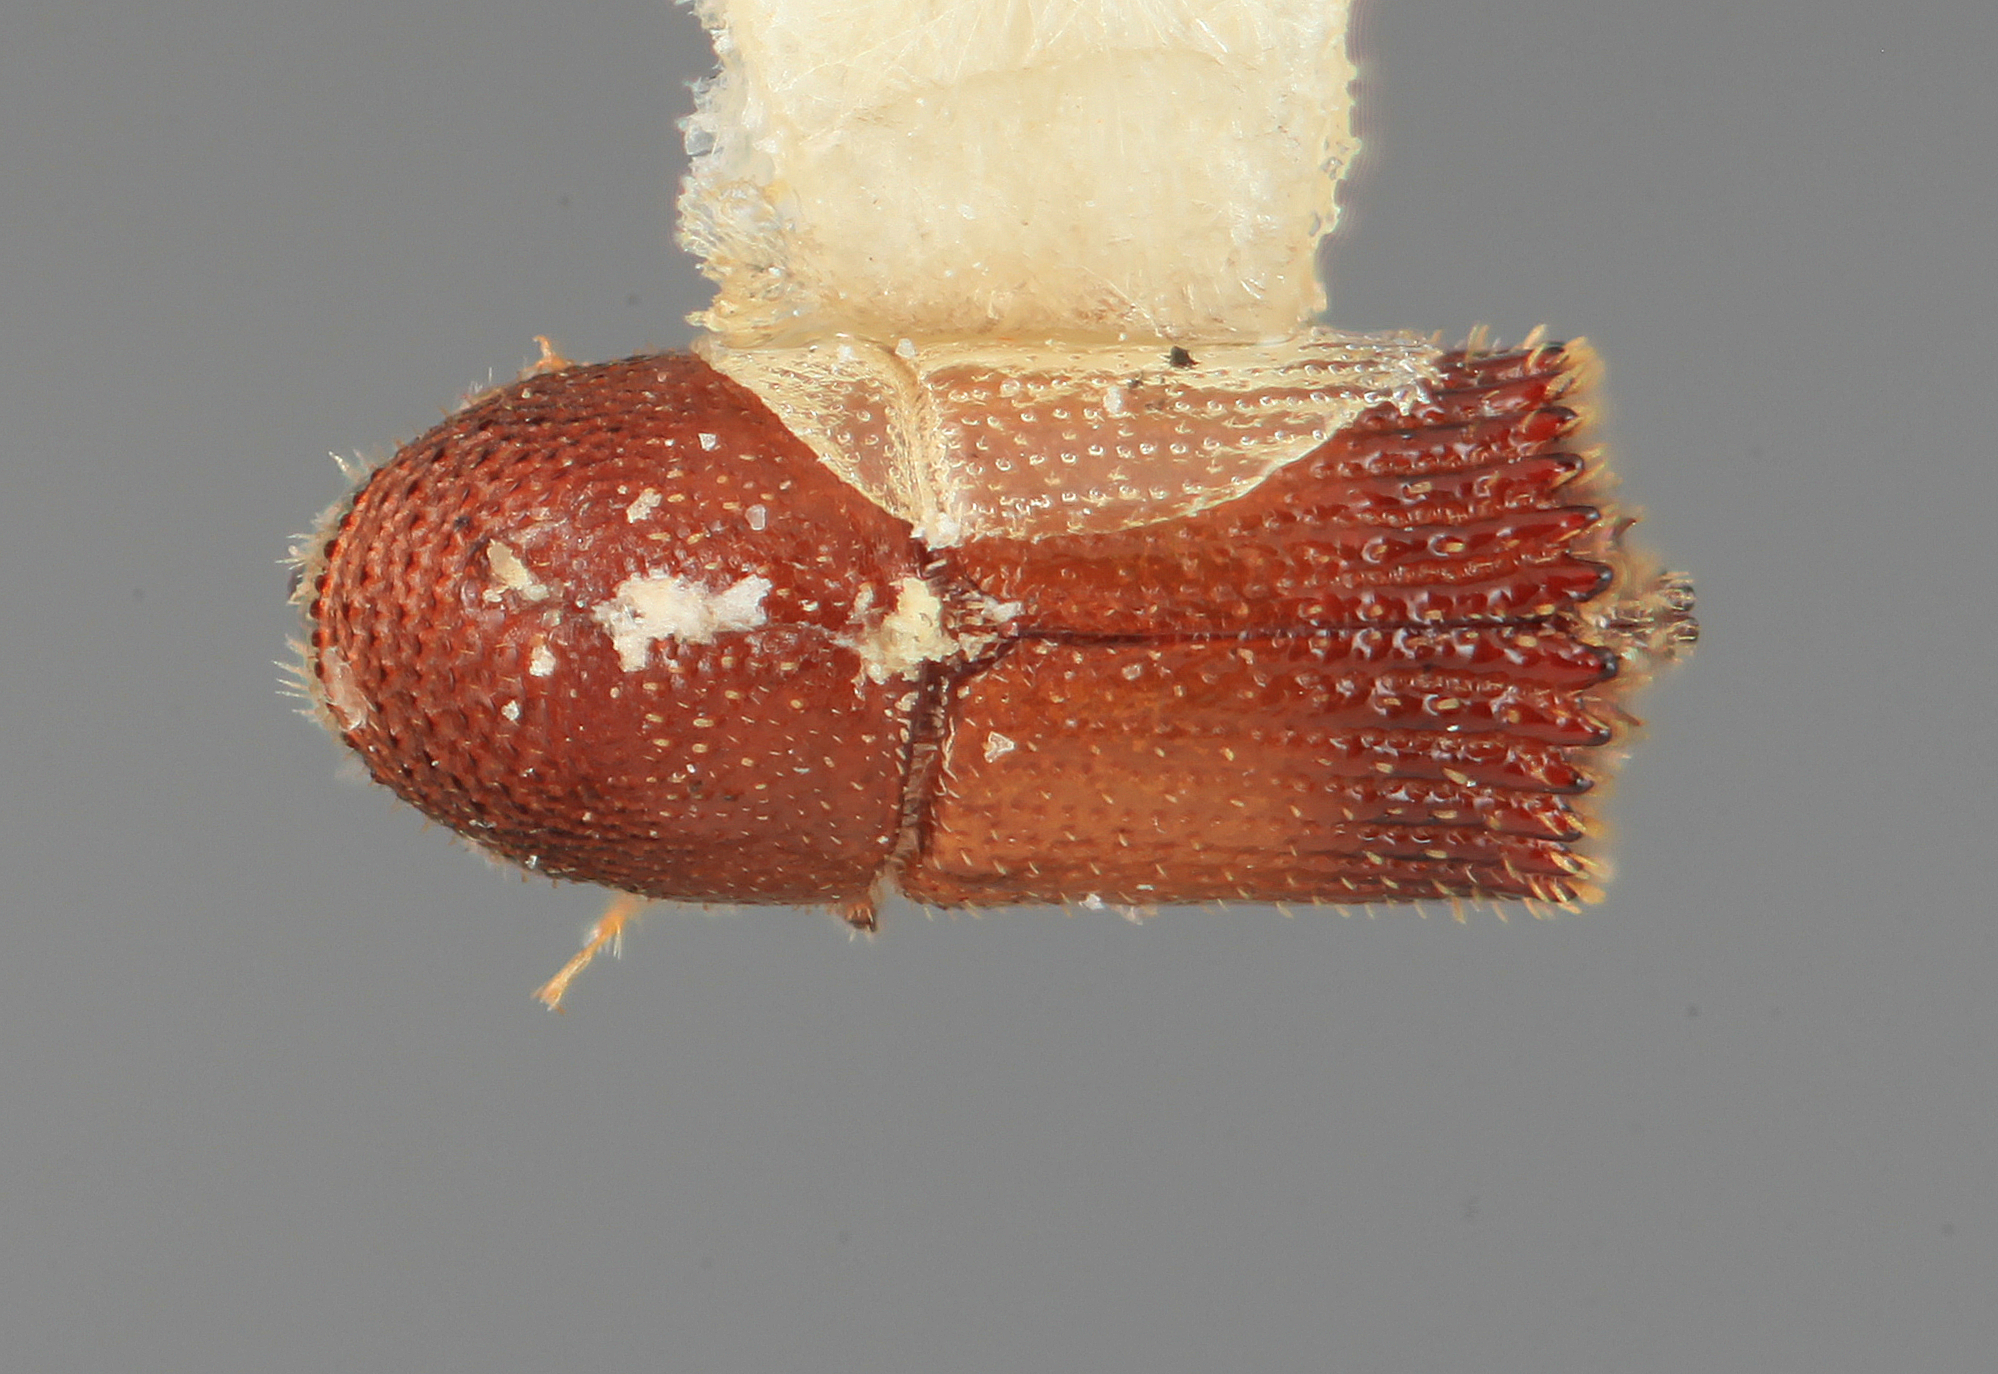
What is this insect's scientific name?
Hylocurus scitulus
